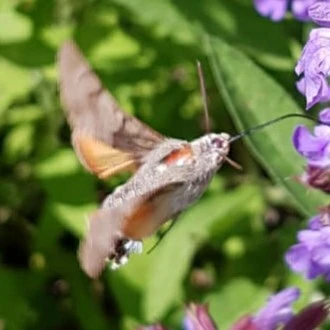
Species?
Macroglossum stellatarum
